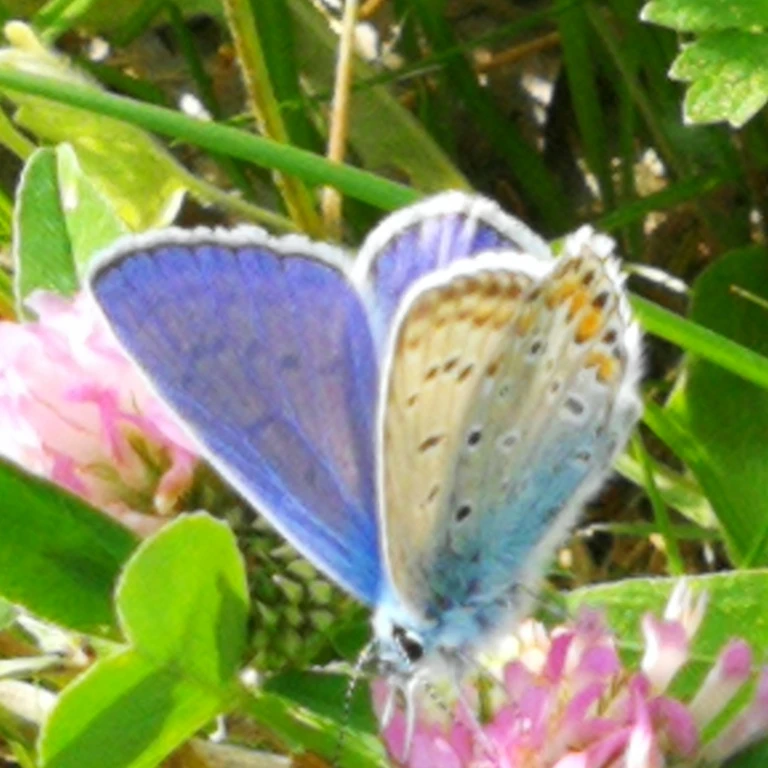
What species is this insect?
Polyommatus icarus
